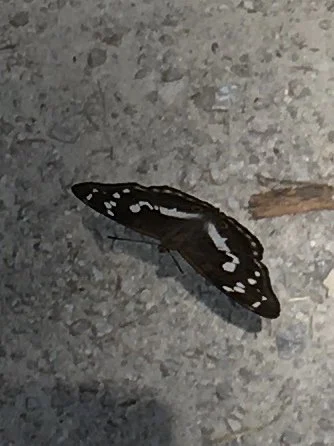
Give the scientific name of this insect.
Apatura iris
